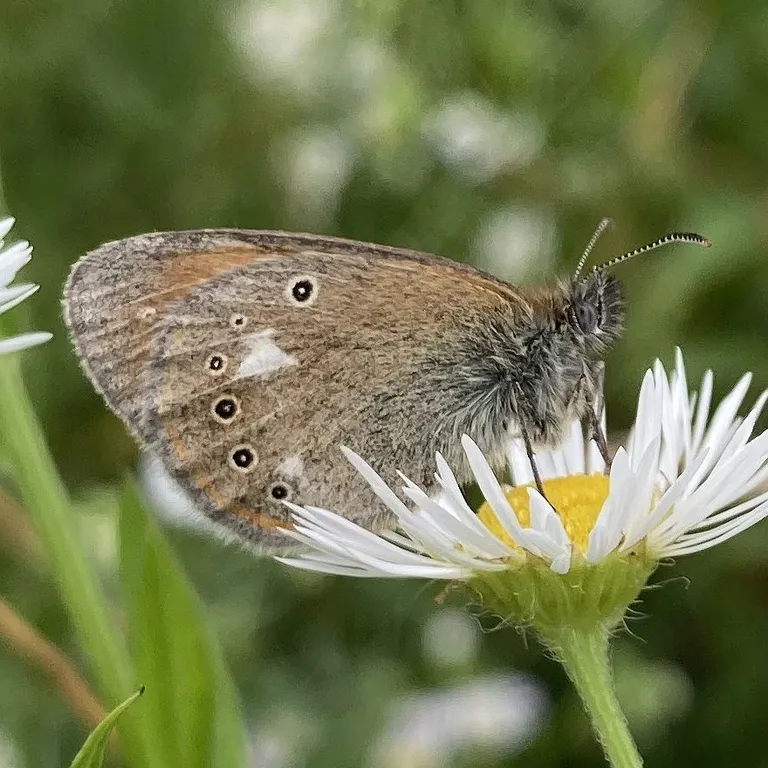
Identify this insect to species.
Coenonympha glycerion (also Coenonympha iphis)
